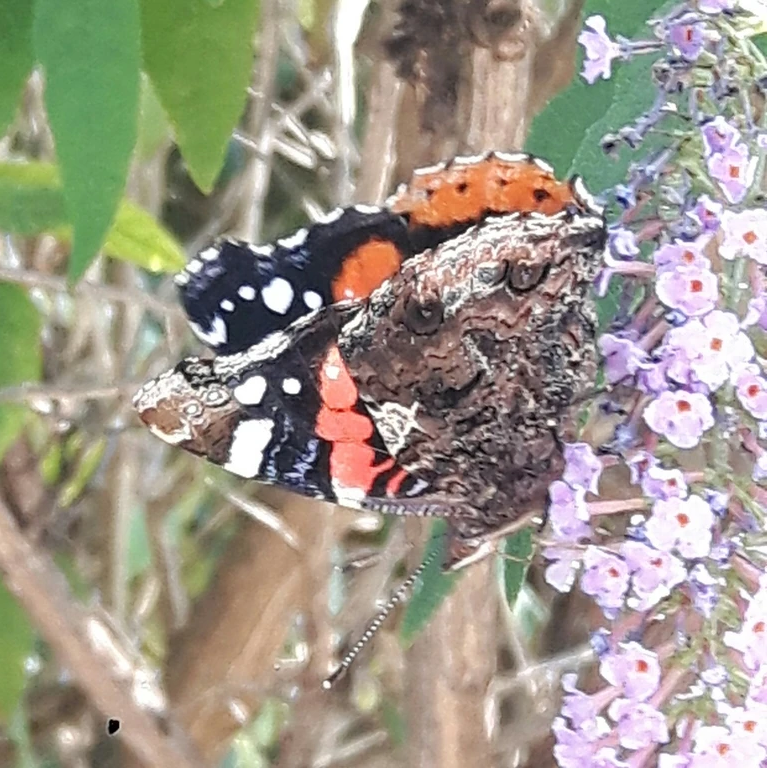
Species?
Vanessa atalanta
